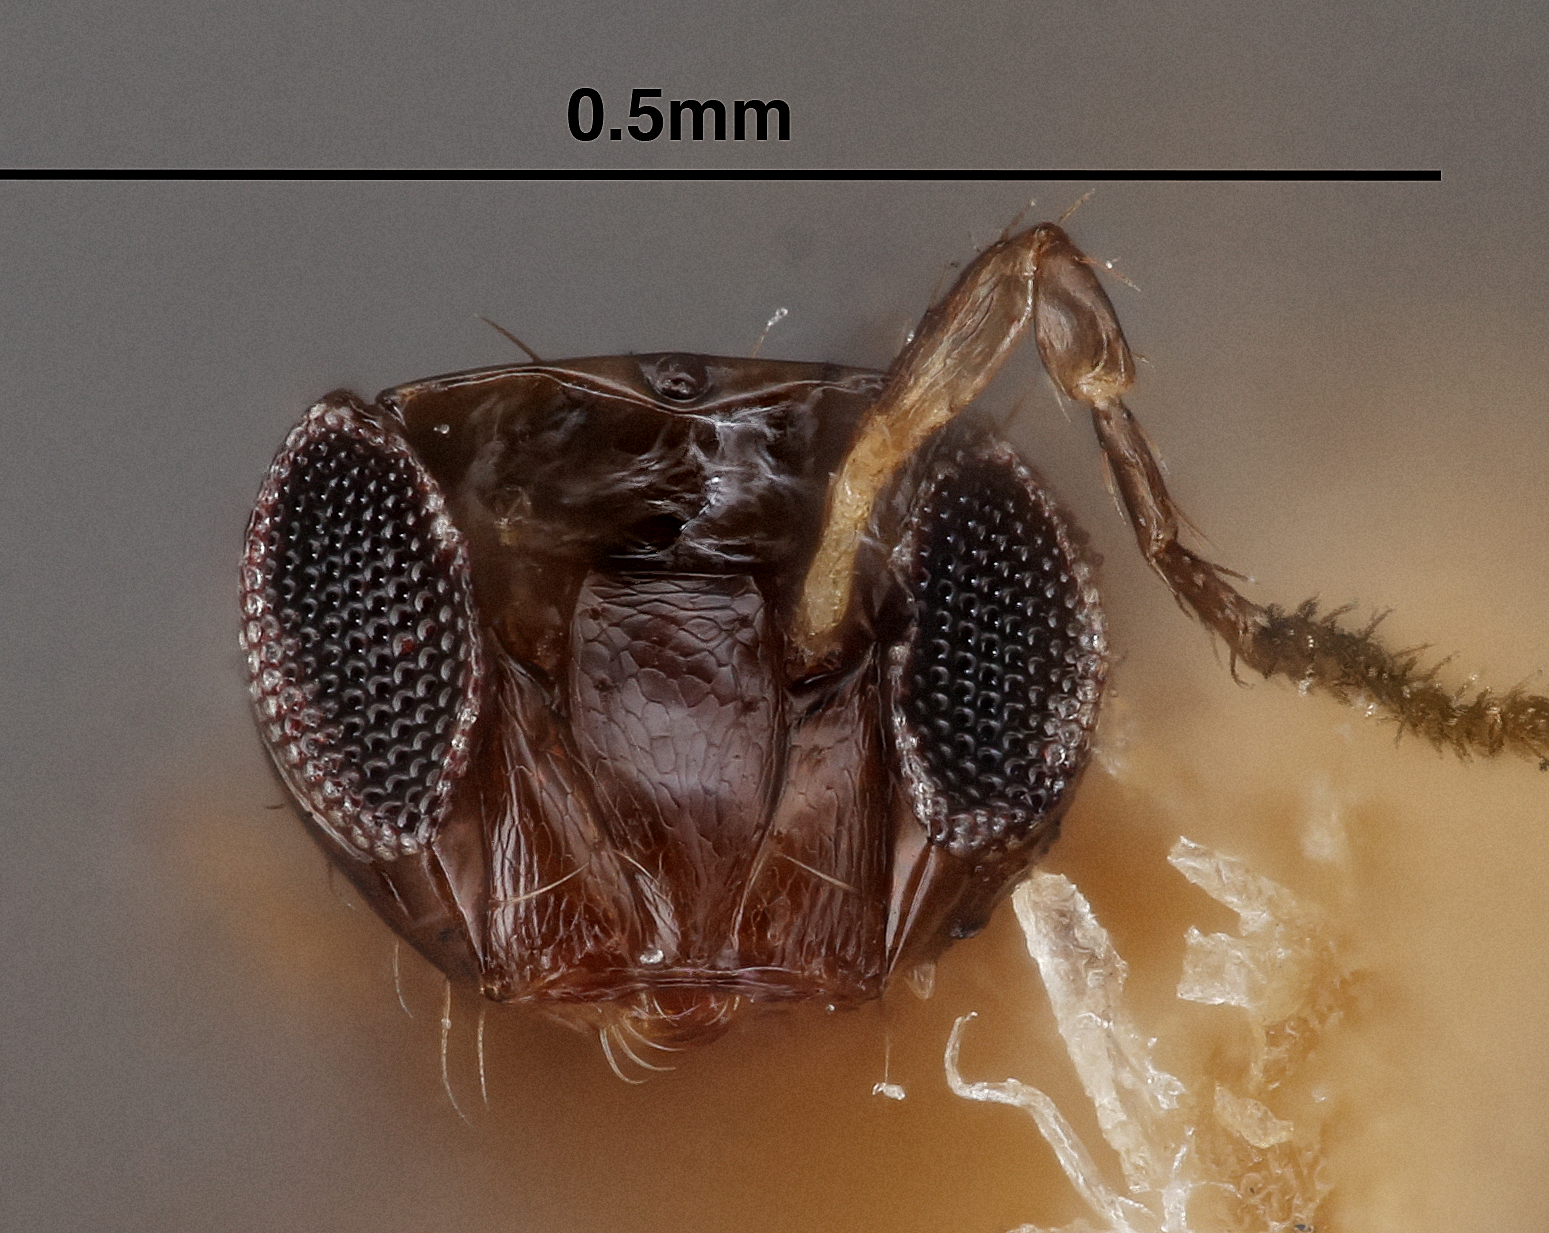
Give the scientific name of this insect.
Gonatocerus eximius
